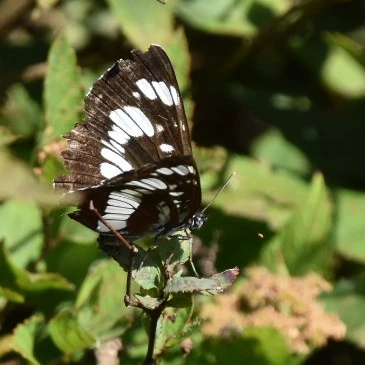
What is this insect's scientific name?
Neptis rivularis
